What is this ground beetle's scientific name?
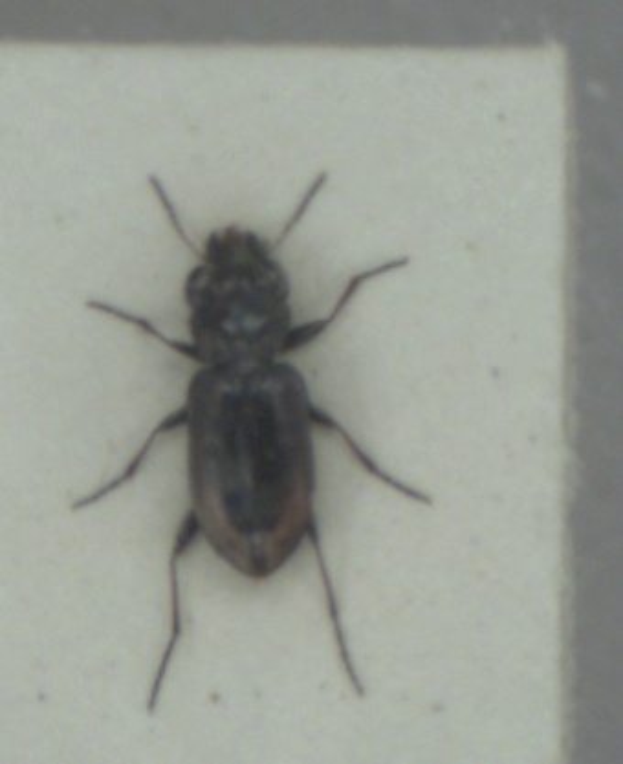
Notiophilus biguttatus
